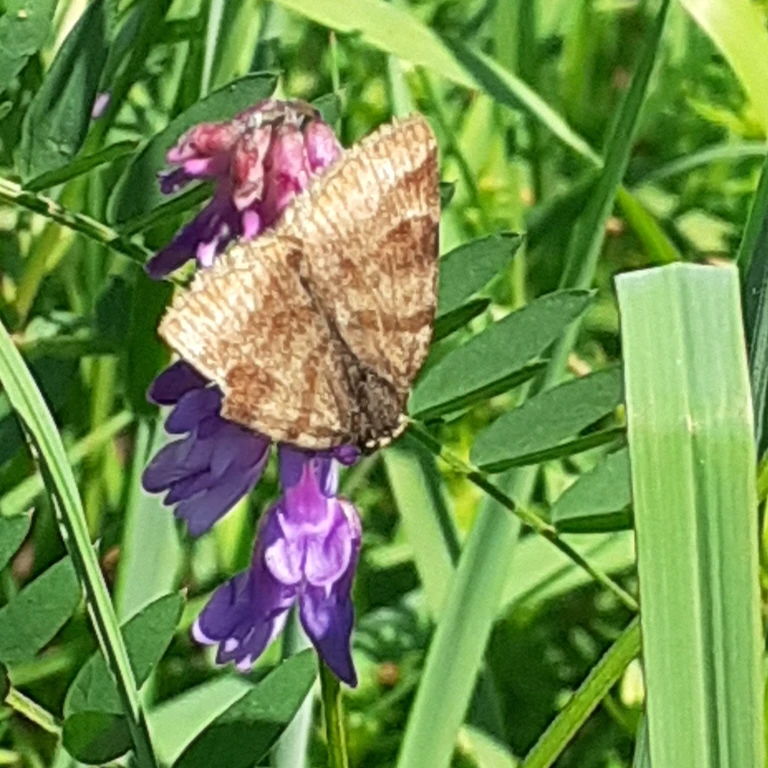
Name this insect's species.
Euclidia glyphica
